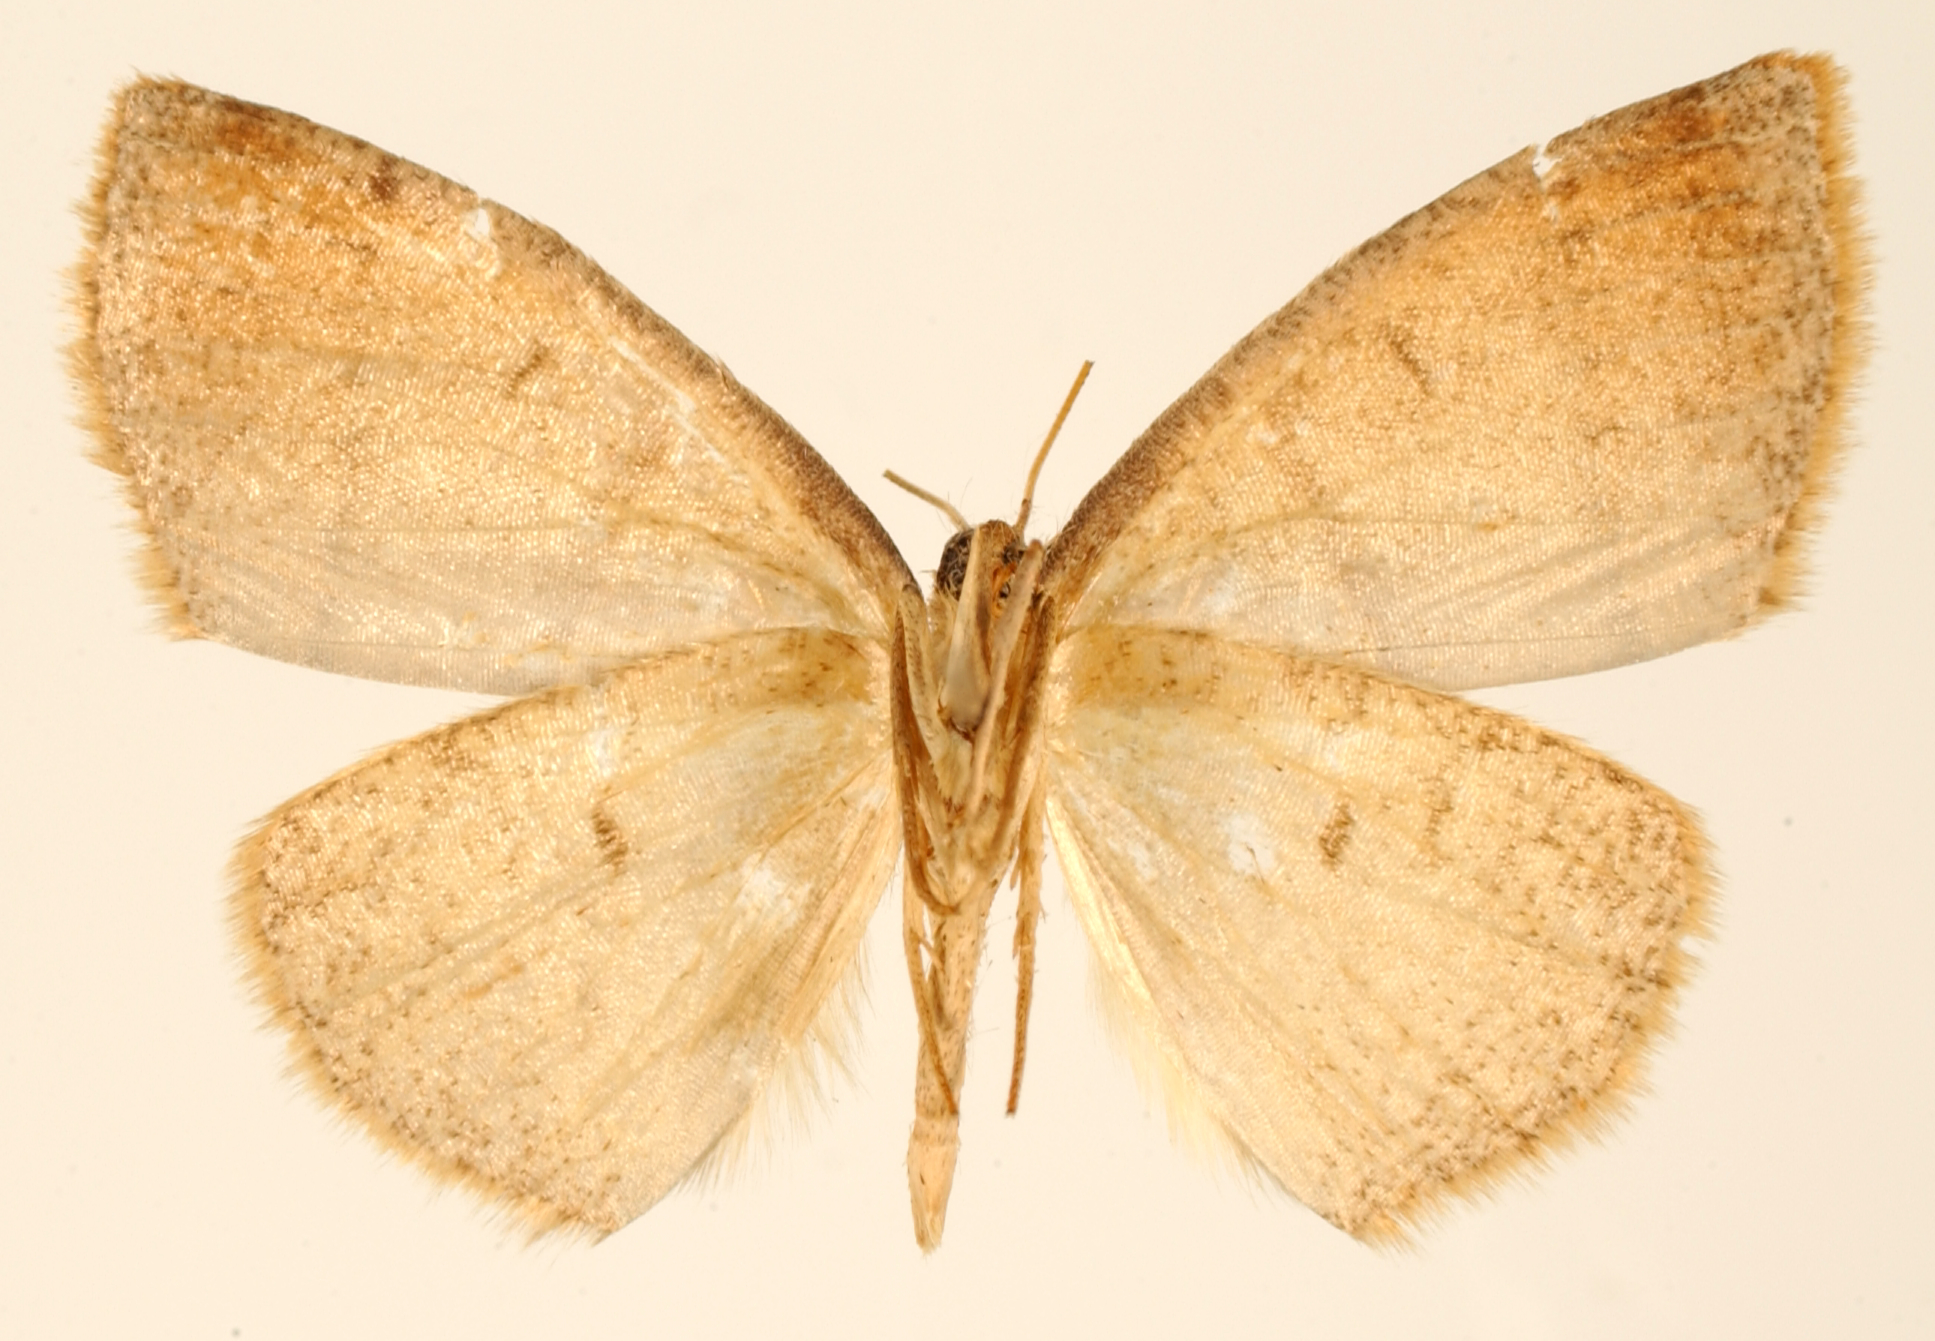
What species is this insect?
Mimosema venipunctata
